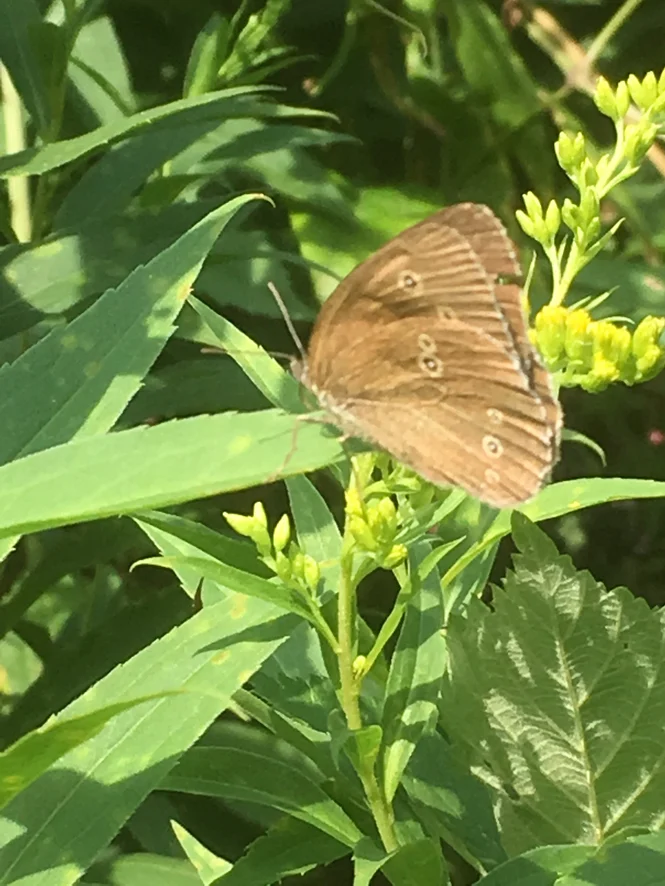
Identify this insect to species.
Aphantopus hyperantus
